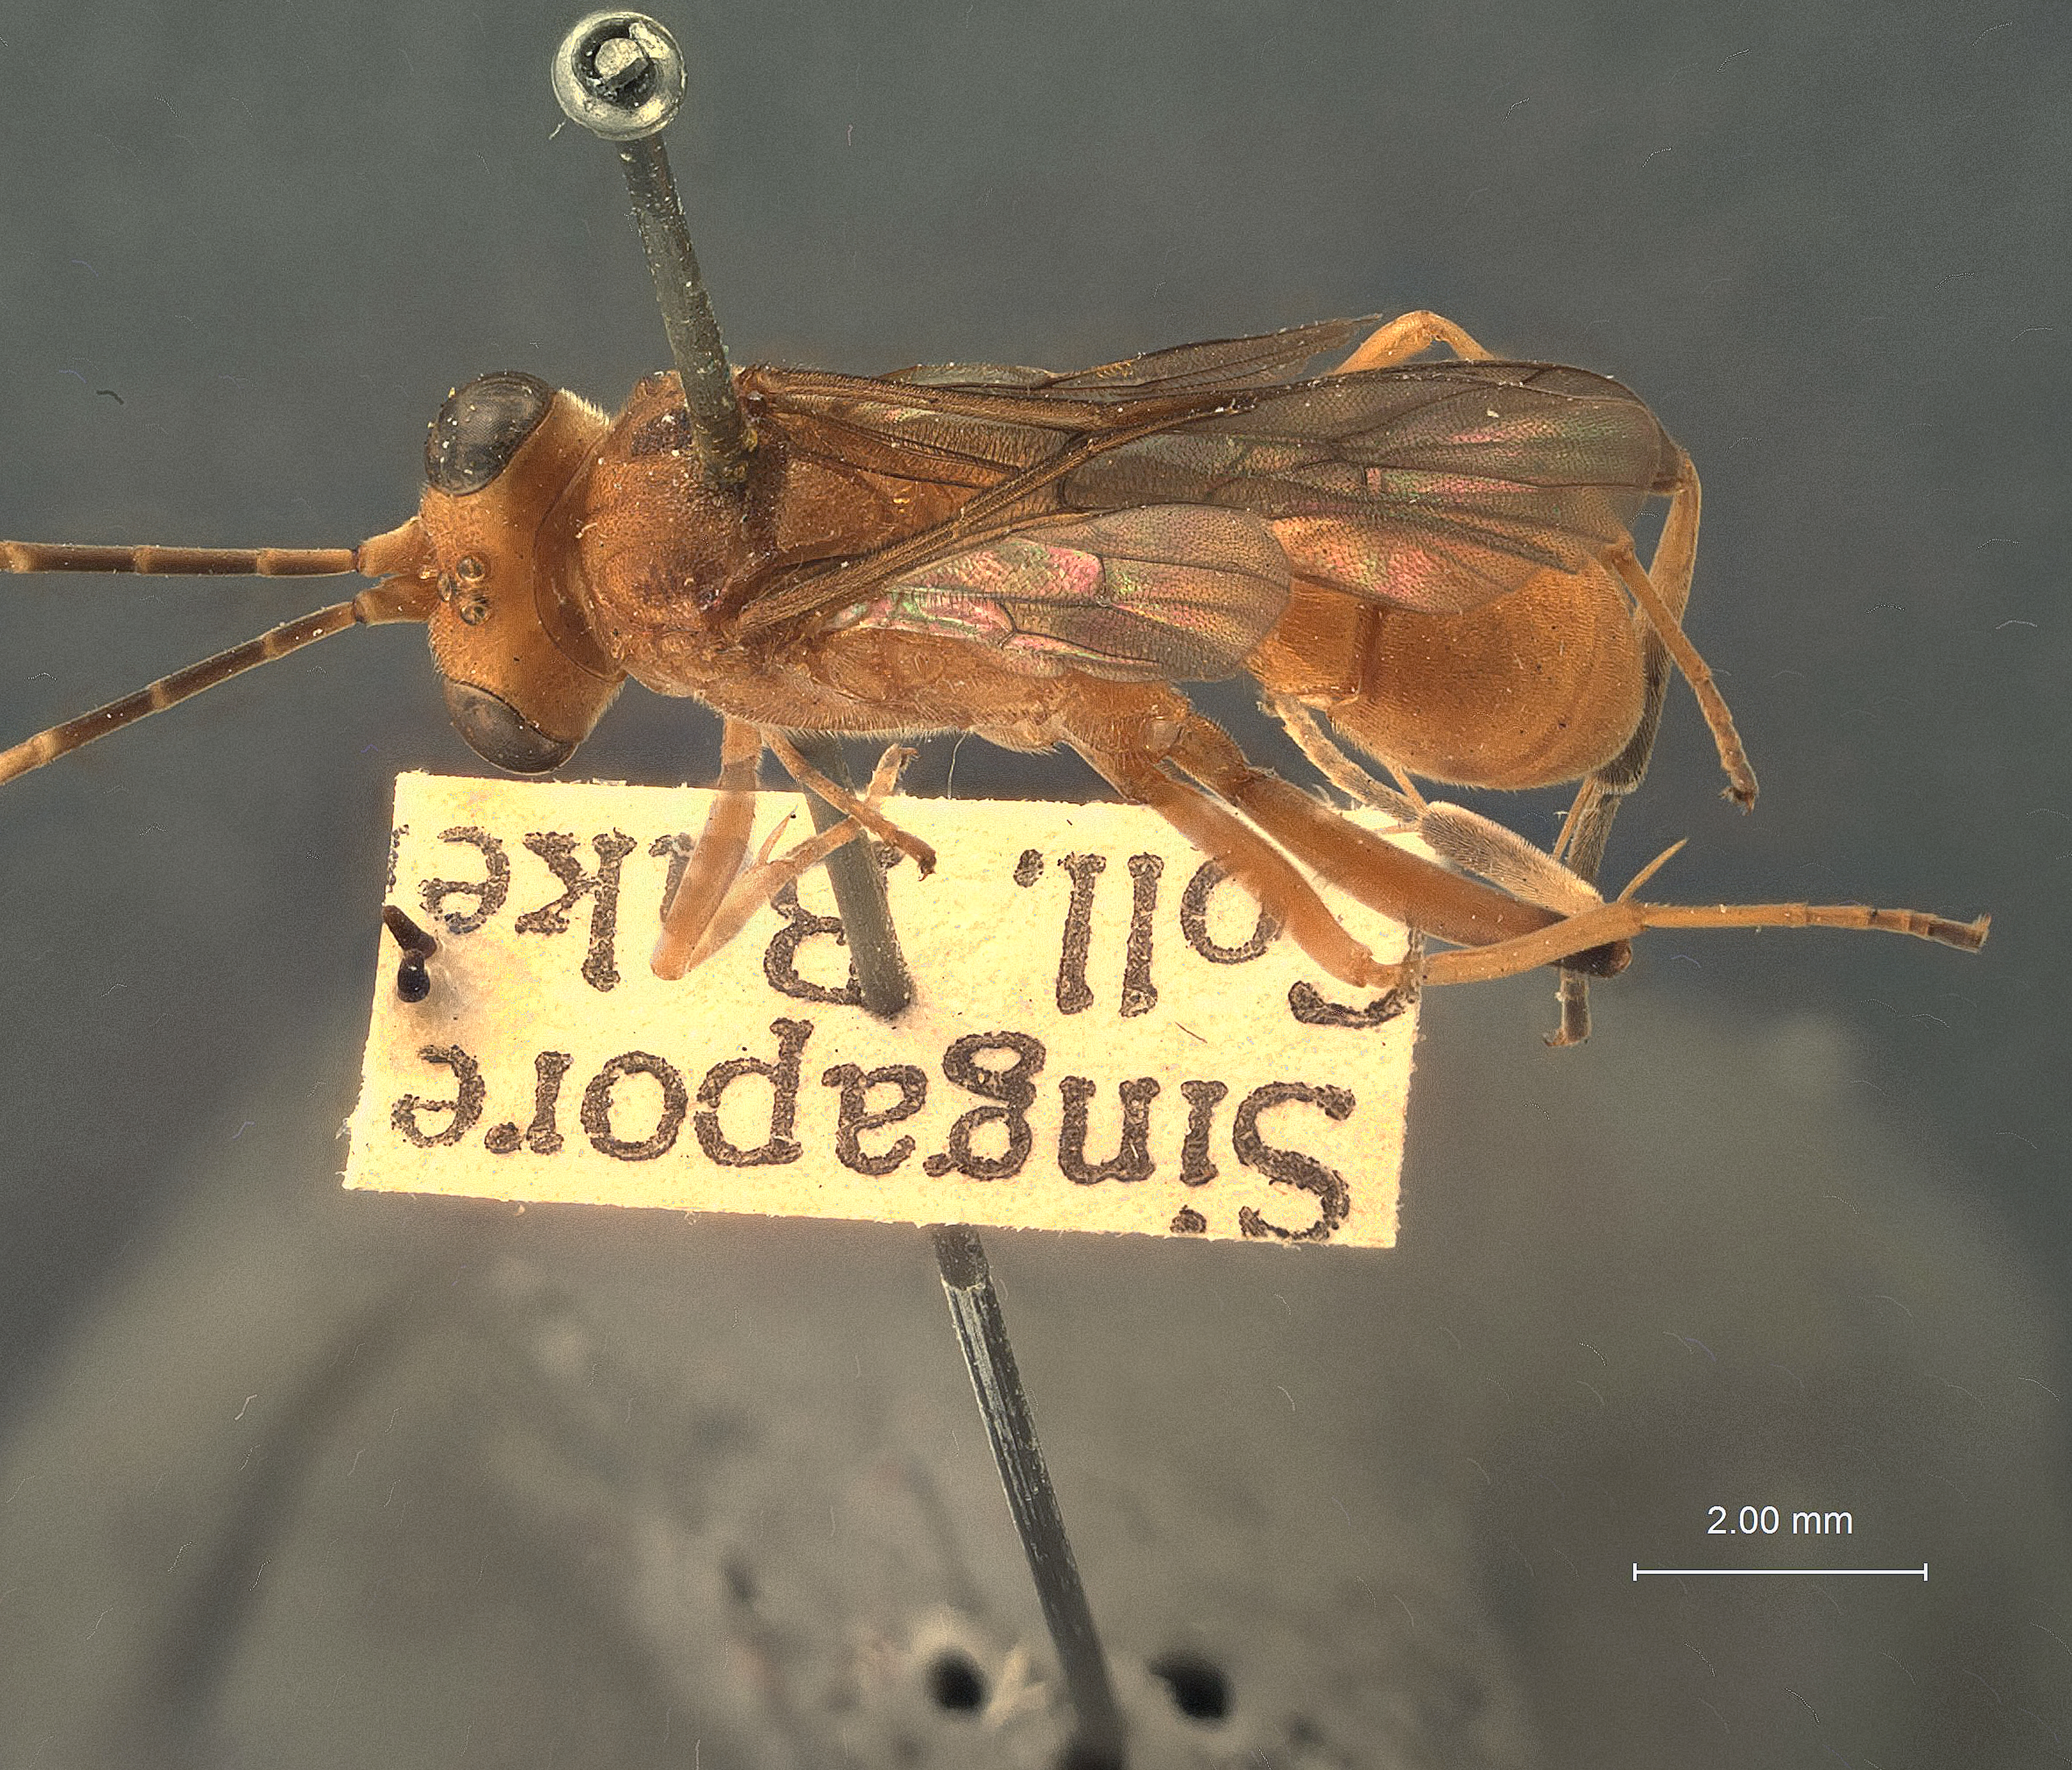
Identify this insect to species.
Hemigaster malayensis
